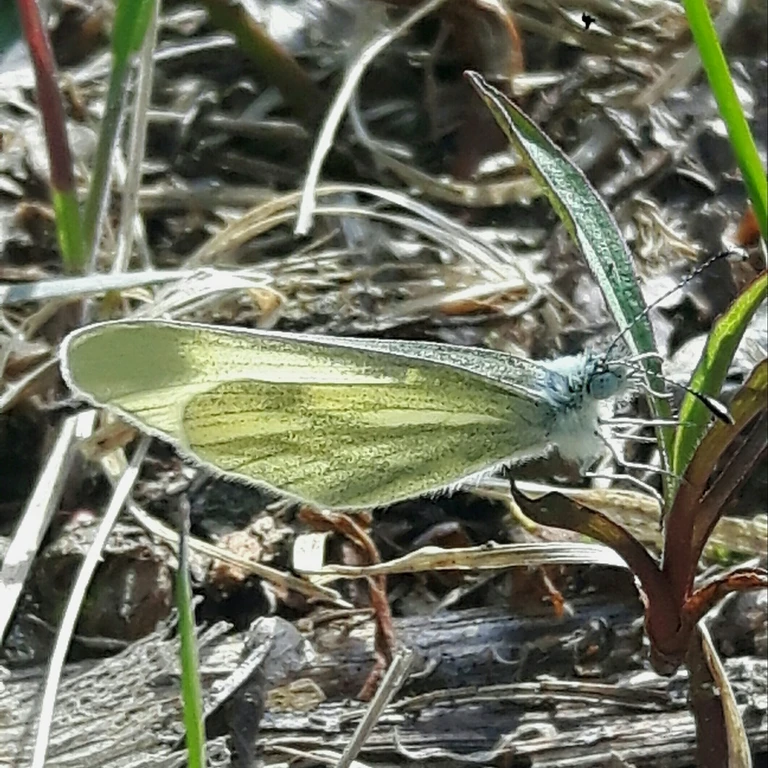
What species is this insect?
Leptidea sinapis/juvernica
